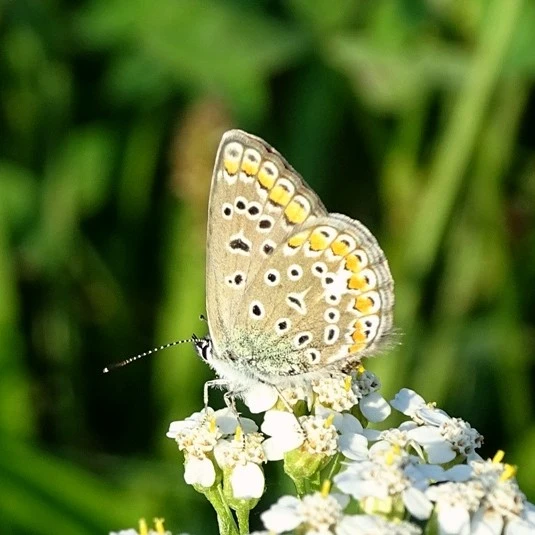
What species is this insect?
Polyommatus icarus
